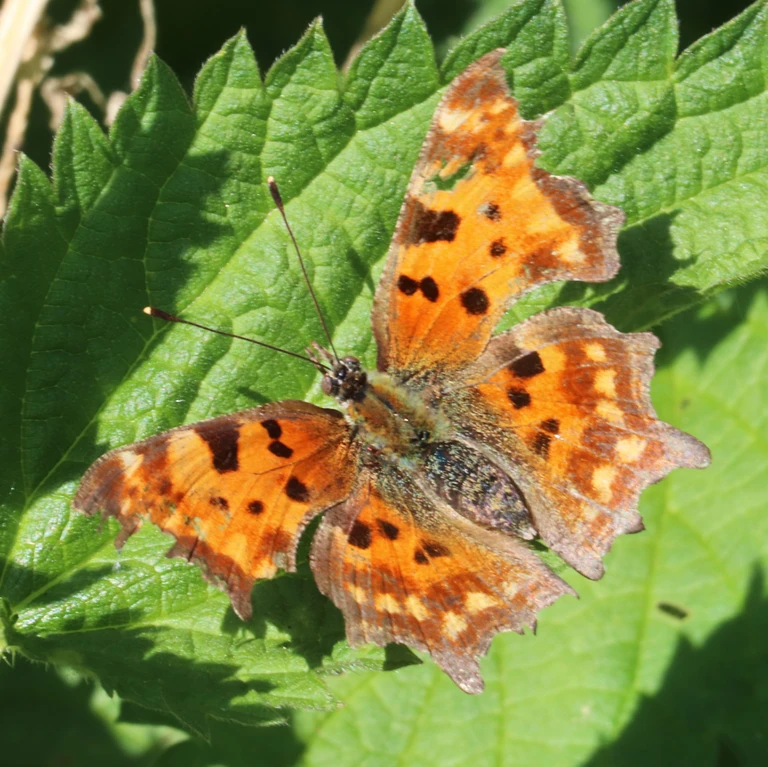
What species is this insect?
Polygonia c-album
